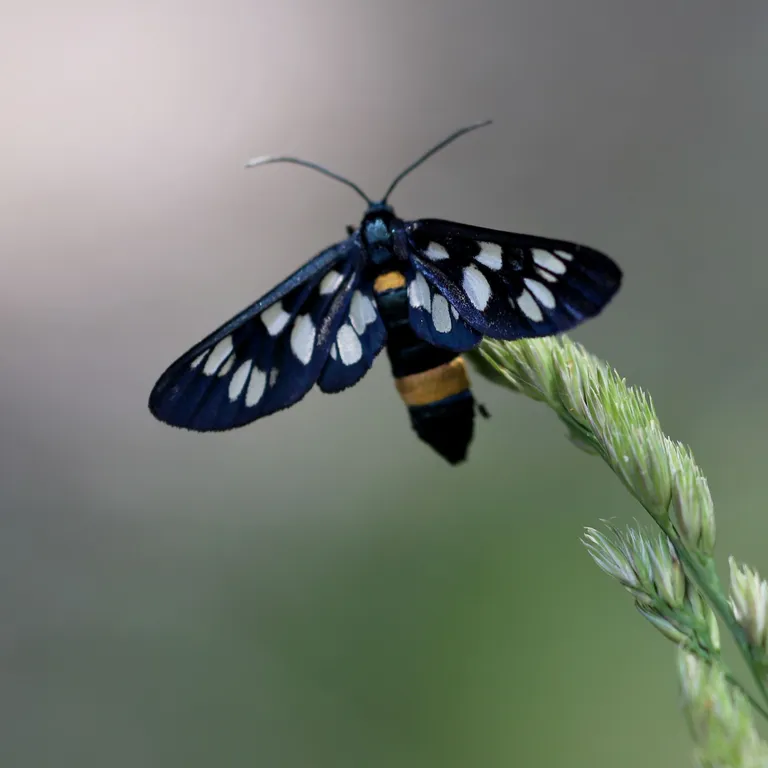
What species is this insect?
Amata phegea
